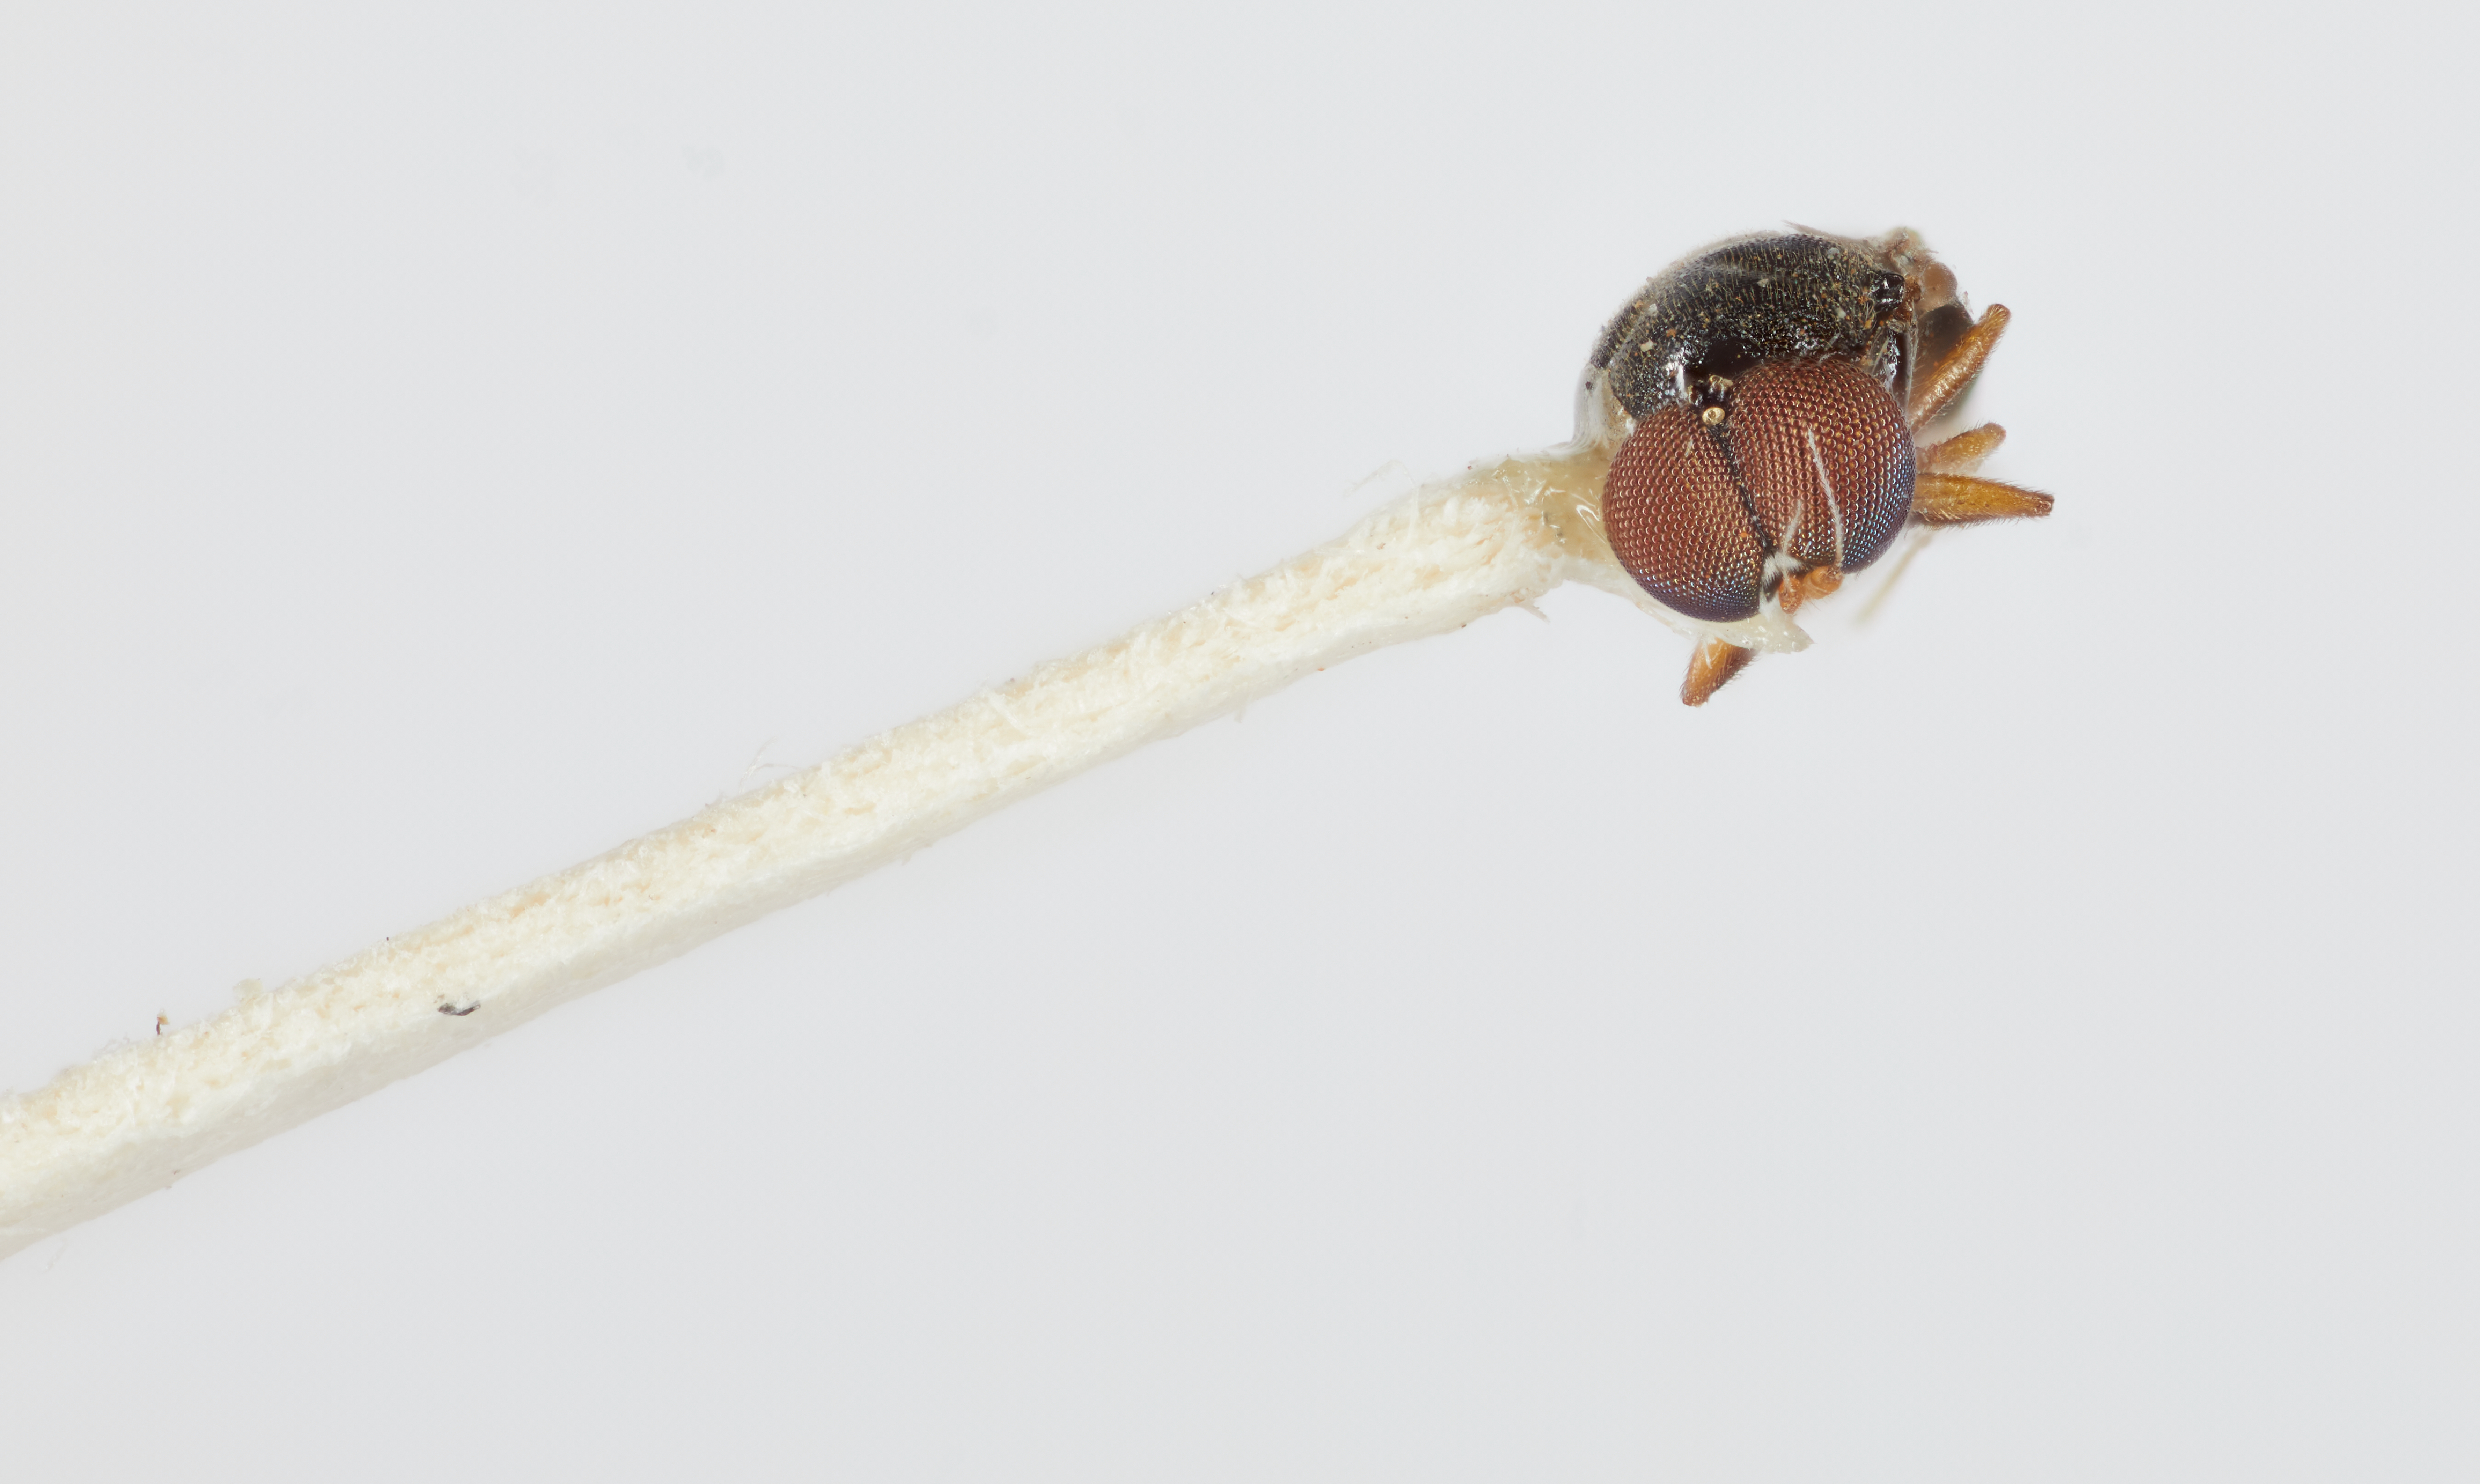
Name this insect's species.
Camptopteromyia tibialis
